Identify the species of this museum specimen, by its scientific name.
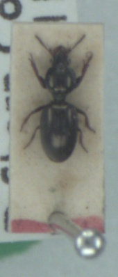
Dyschirius thoracicus
